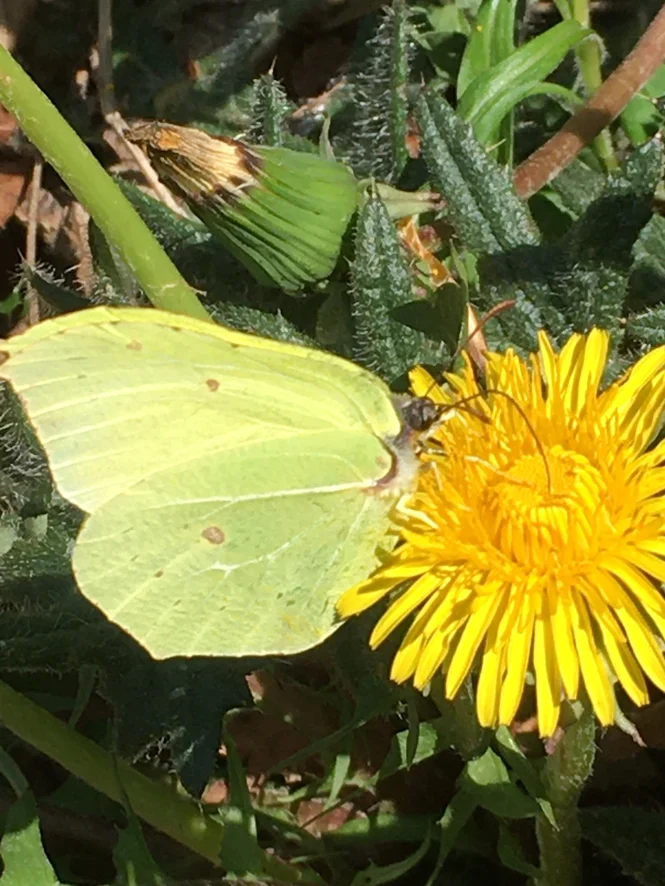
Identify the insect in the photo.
Gonepteryx rhamni
